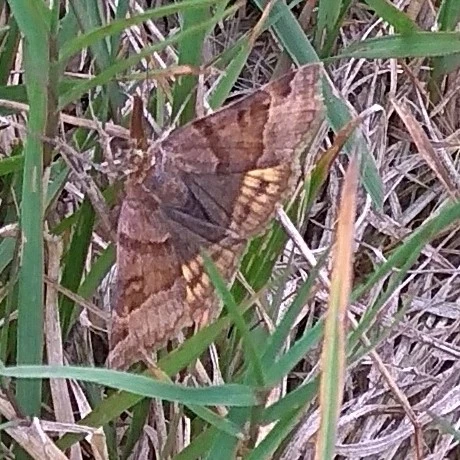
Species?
Euclidia glyphica
